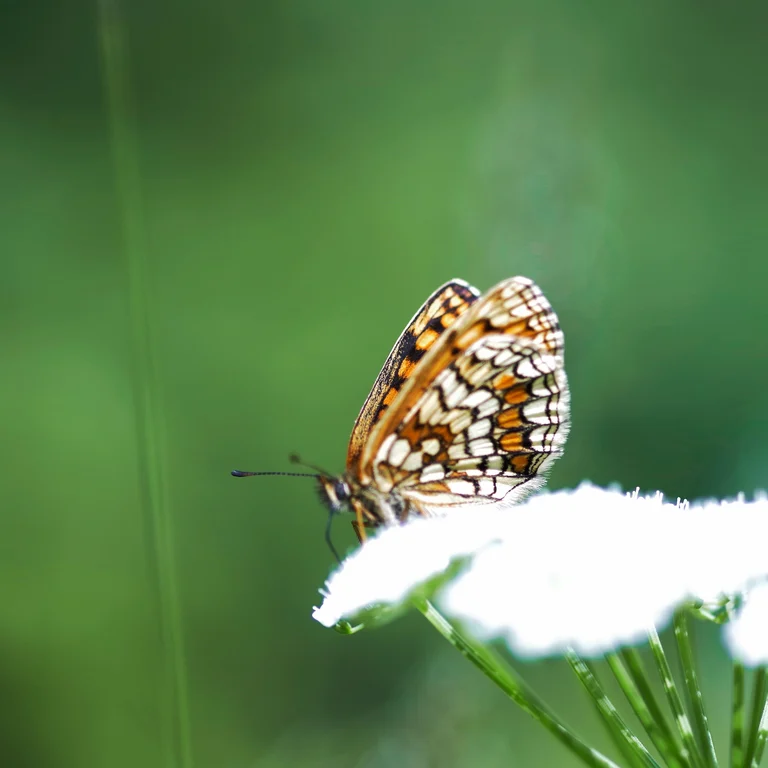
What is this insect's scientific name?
Melitaea athalia
